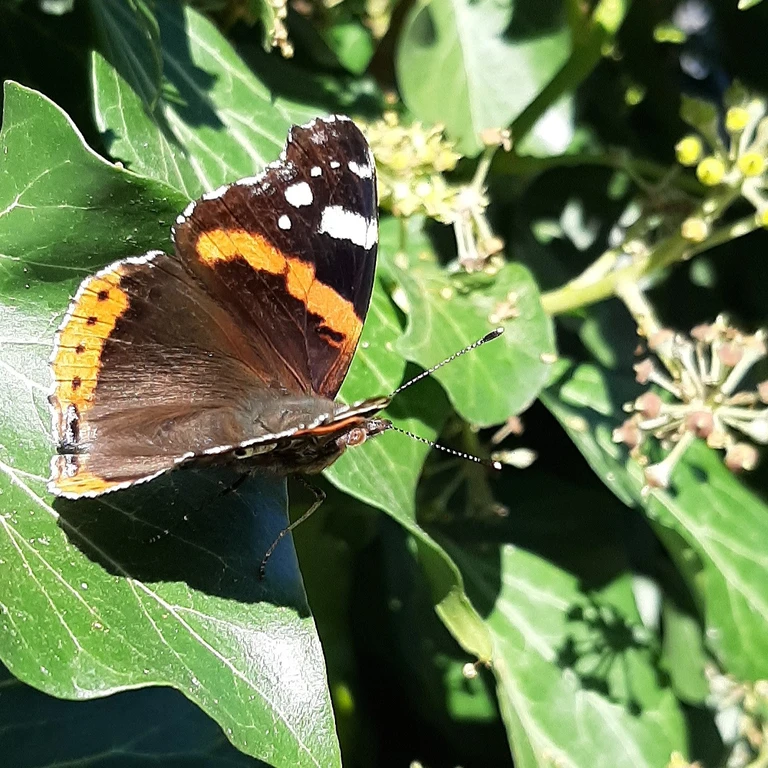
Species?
Vanessa atalanta
